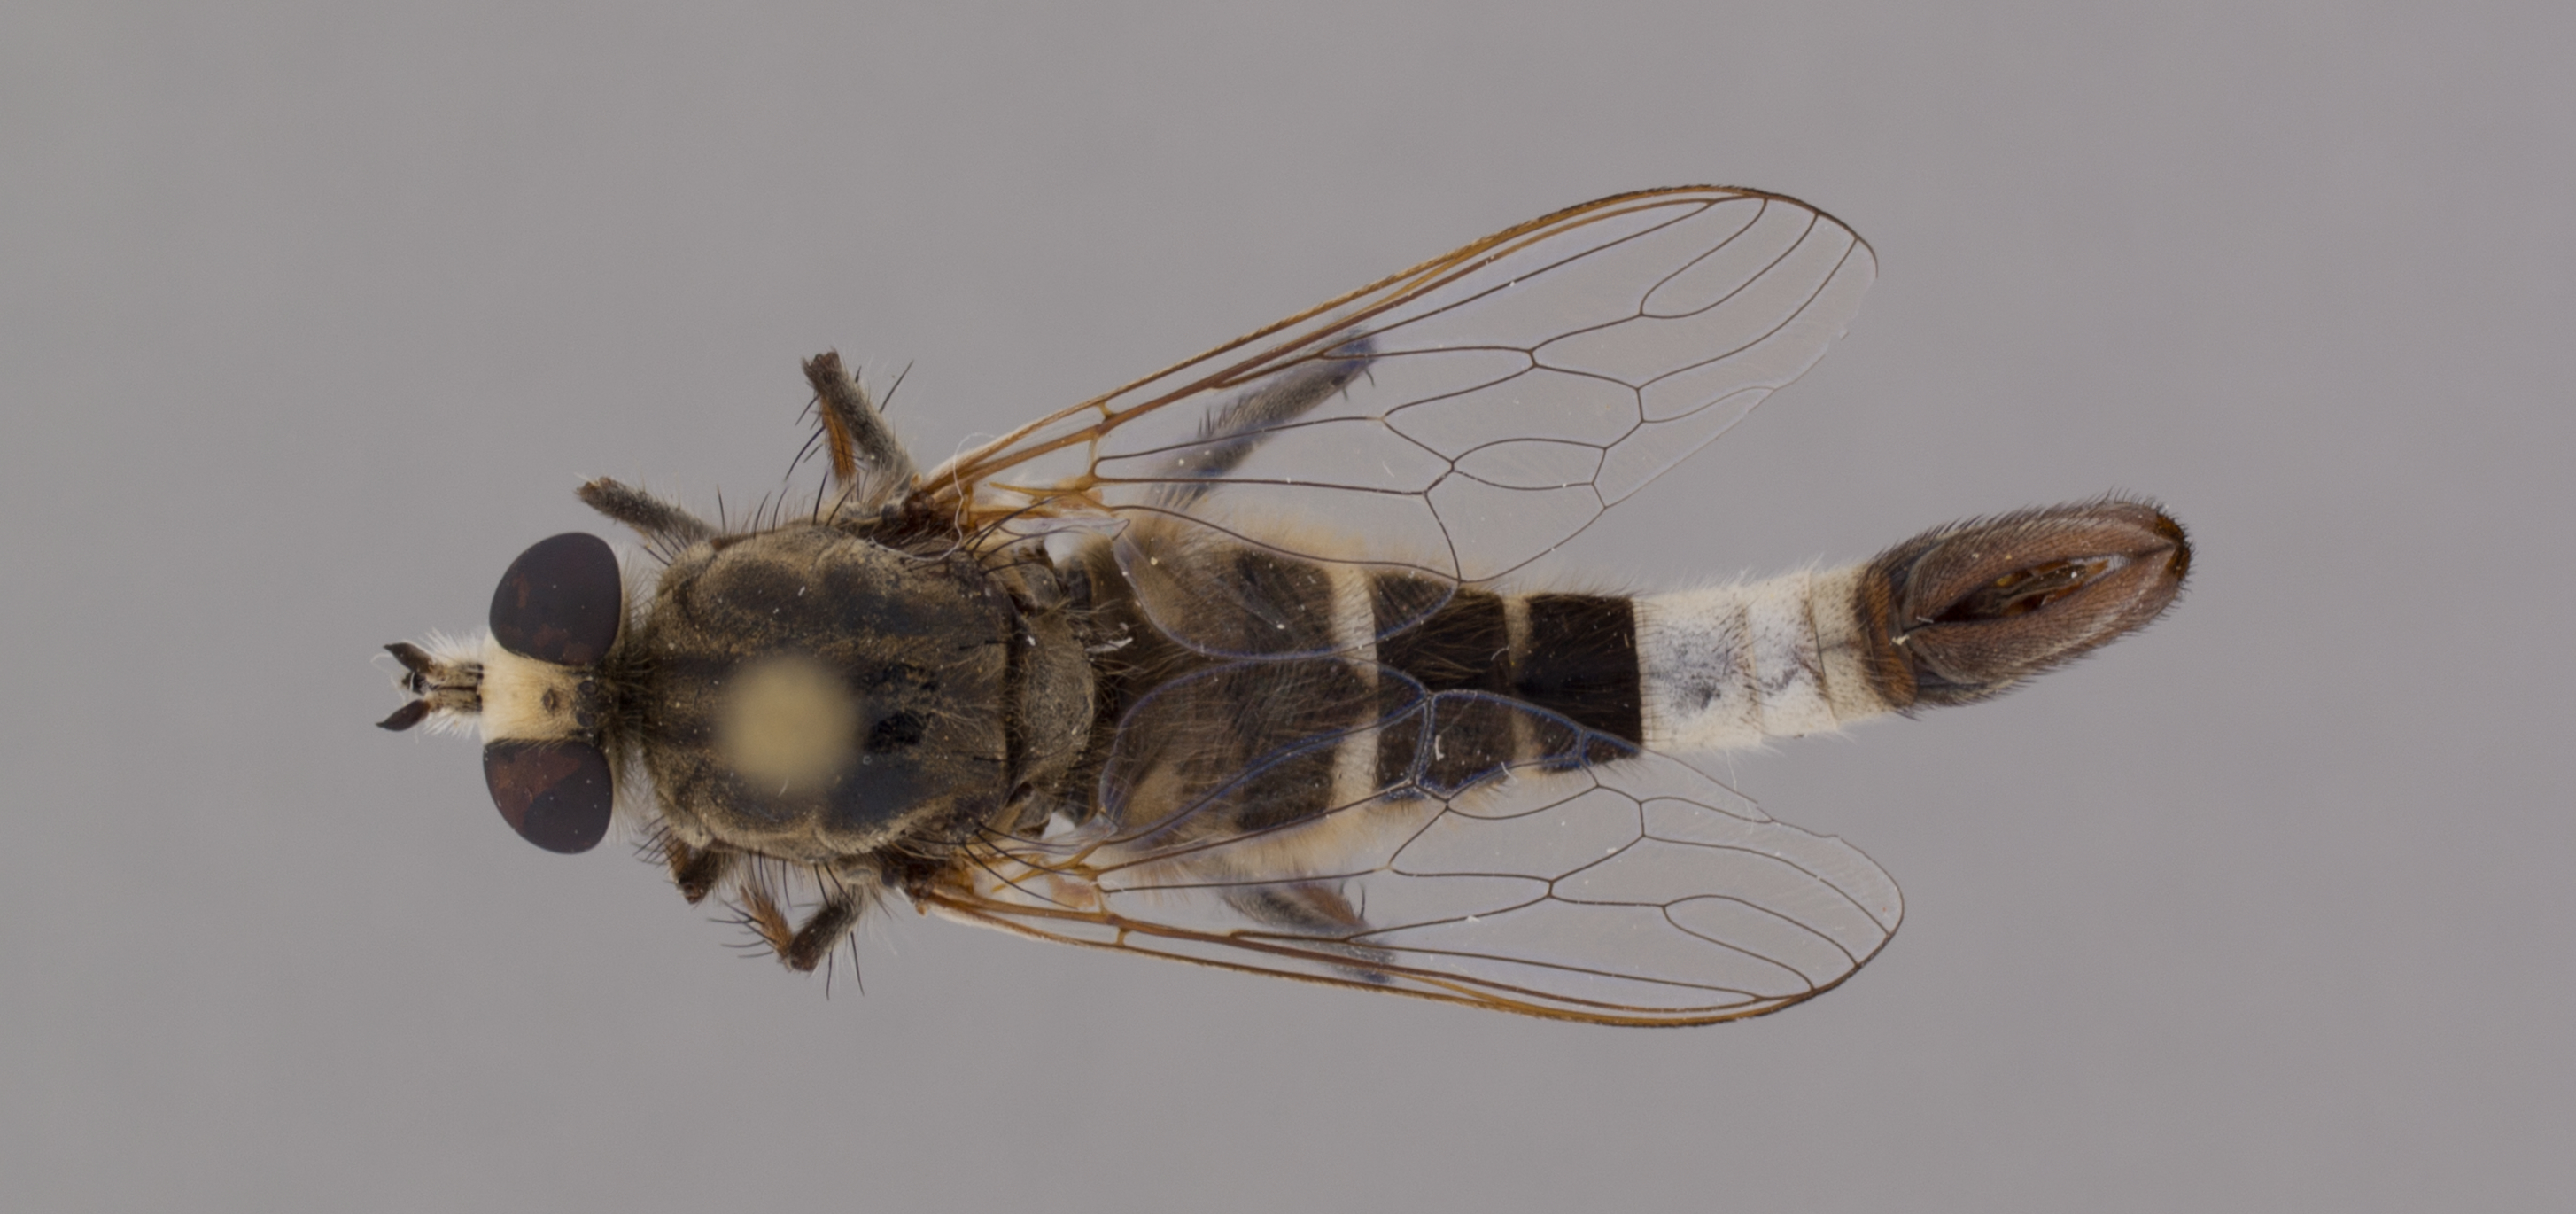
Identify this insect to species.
Apiocera parkeri
